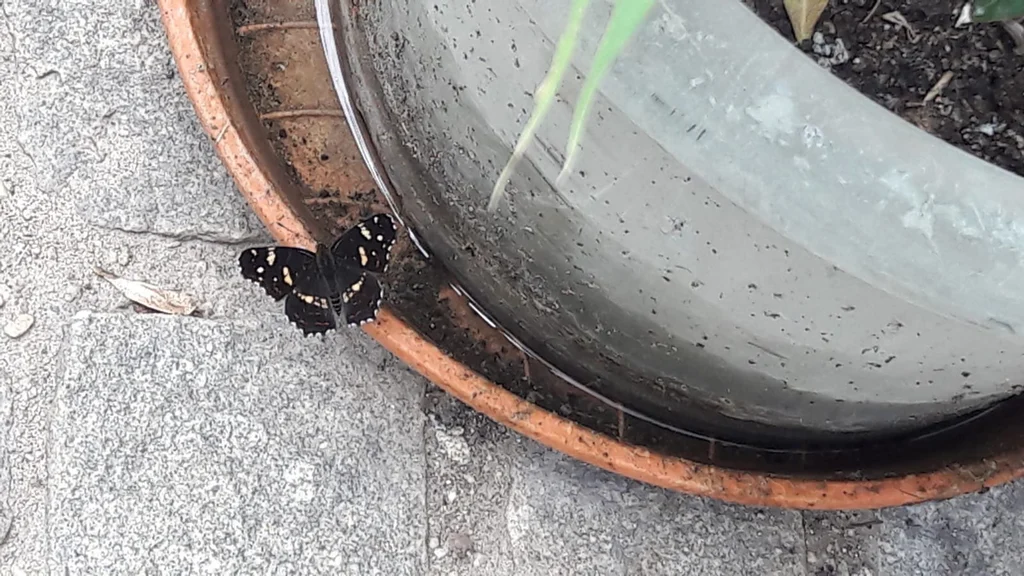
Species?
Araschnia levana
